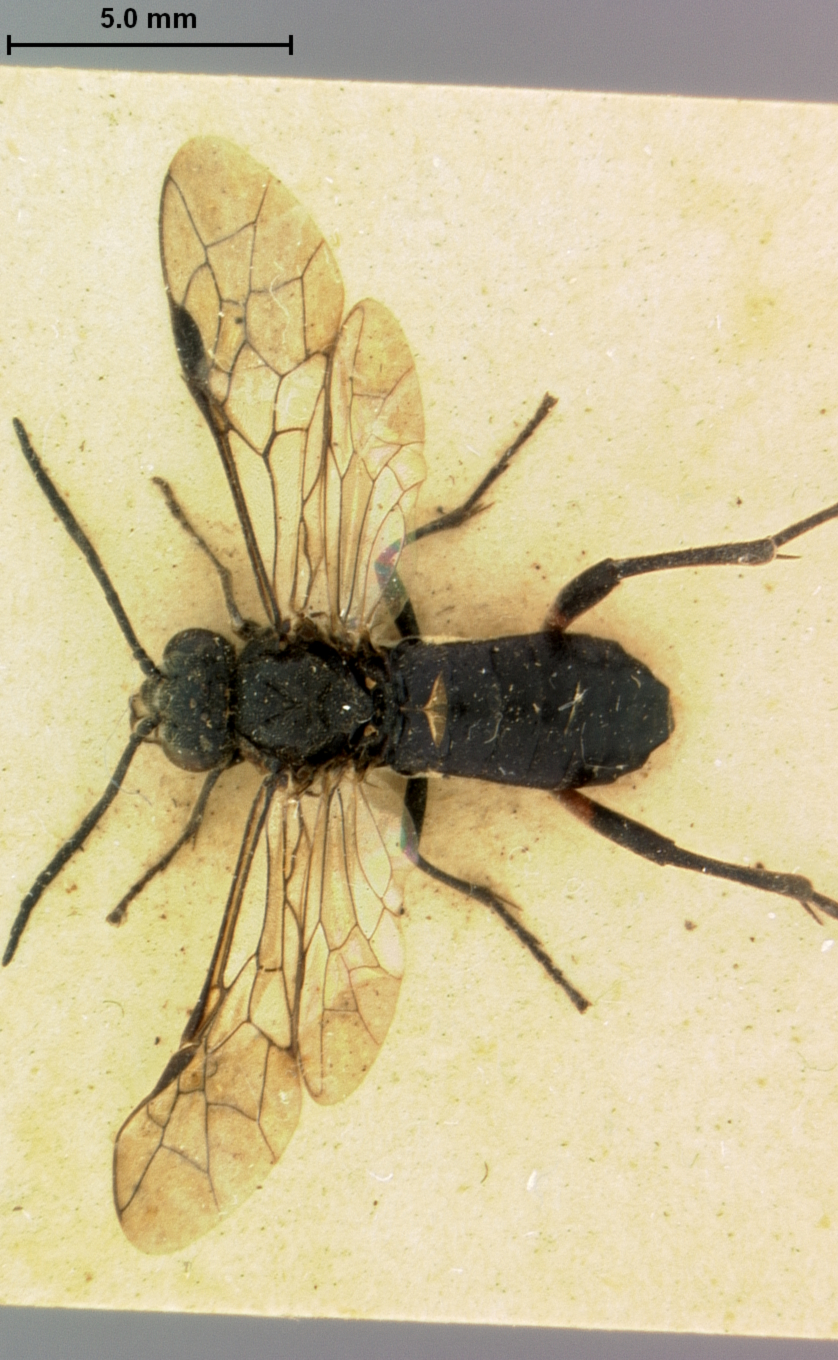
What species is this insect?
Macrophya nigra
